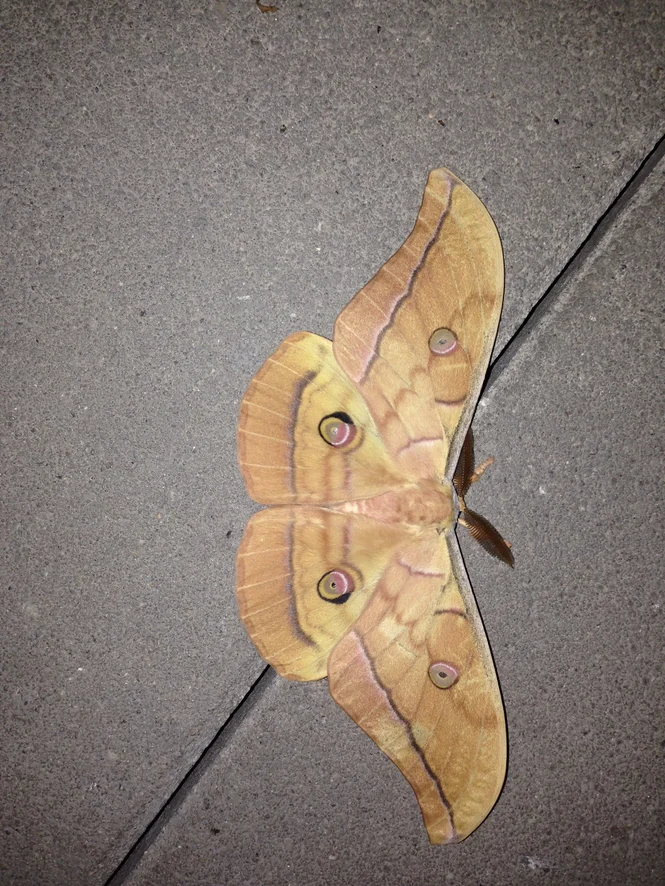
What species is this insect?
Antheraea yamamai
